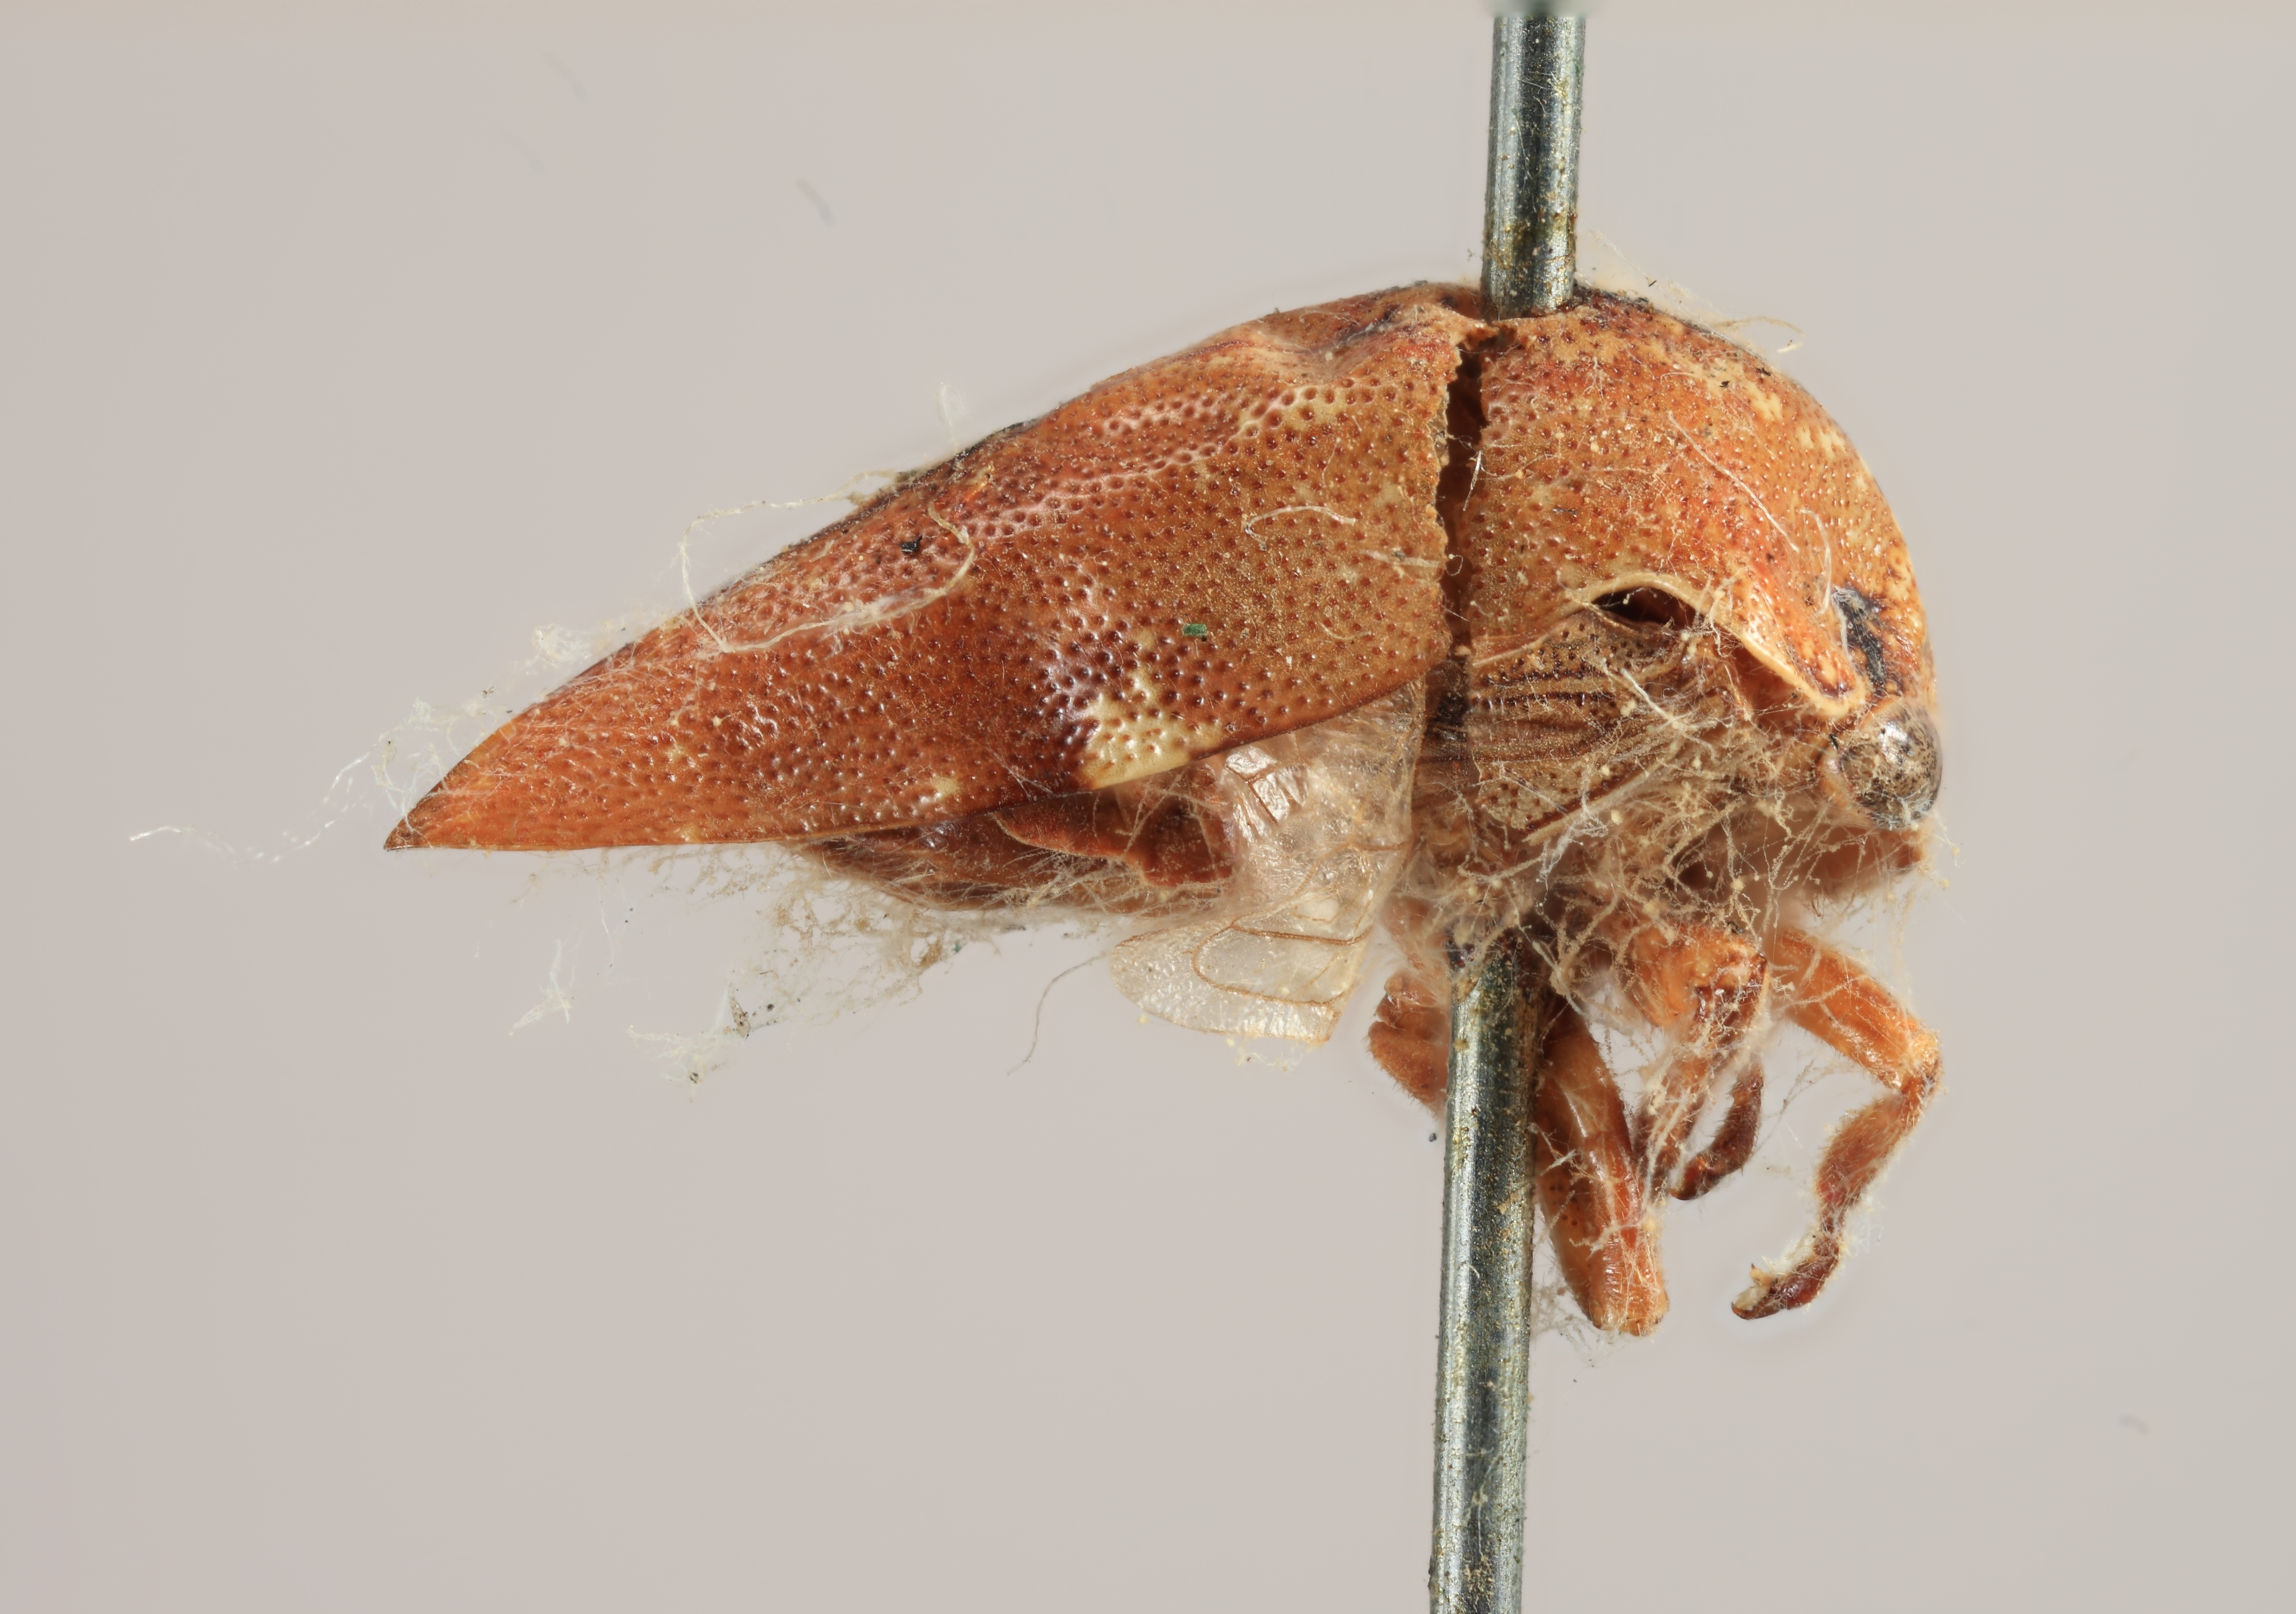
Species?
Carynota vera
